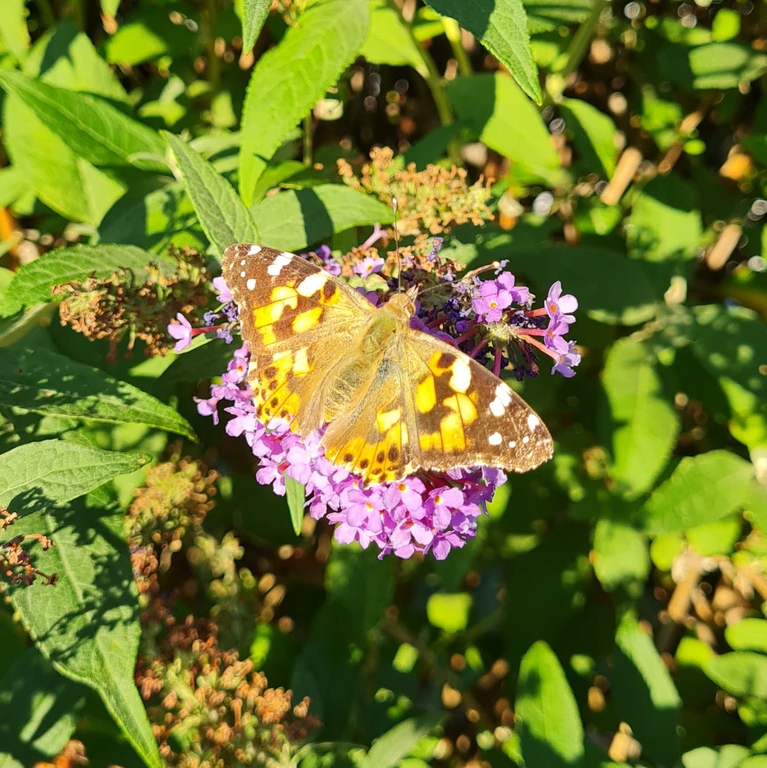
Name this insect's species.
Vanessa cardui
